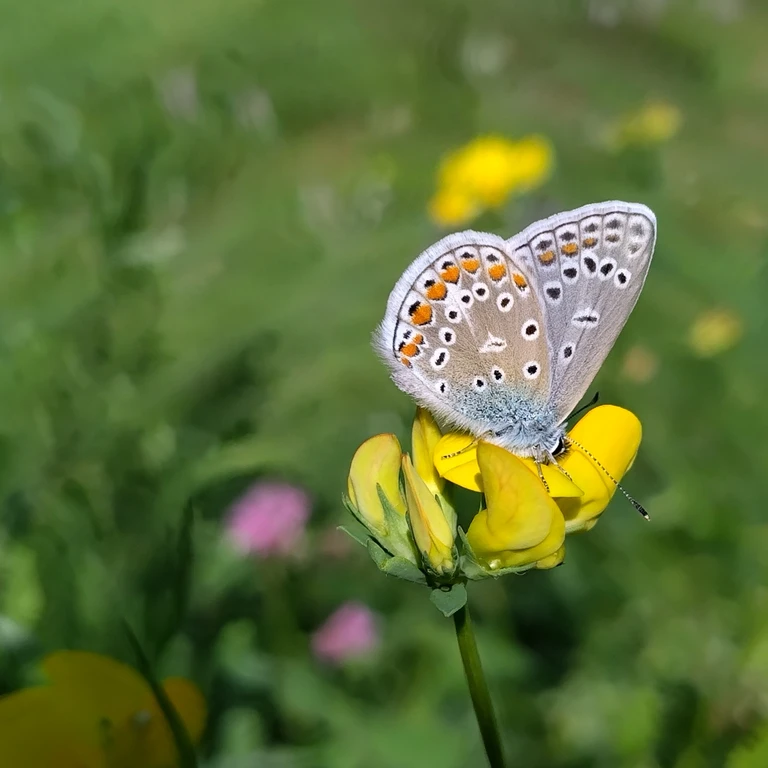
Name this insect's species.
Polyommatus icarus
